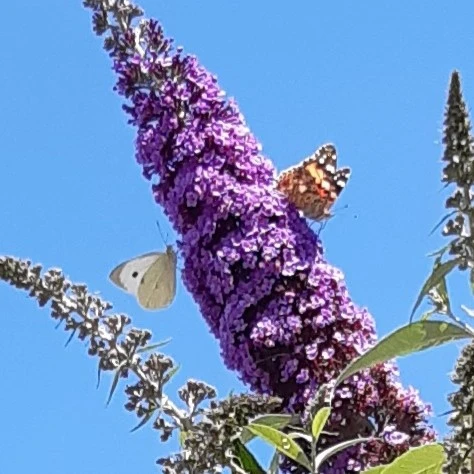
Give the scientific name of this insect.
Vanessa cardui
